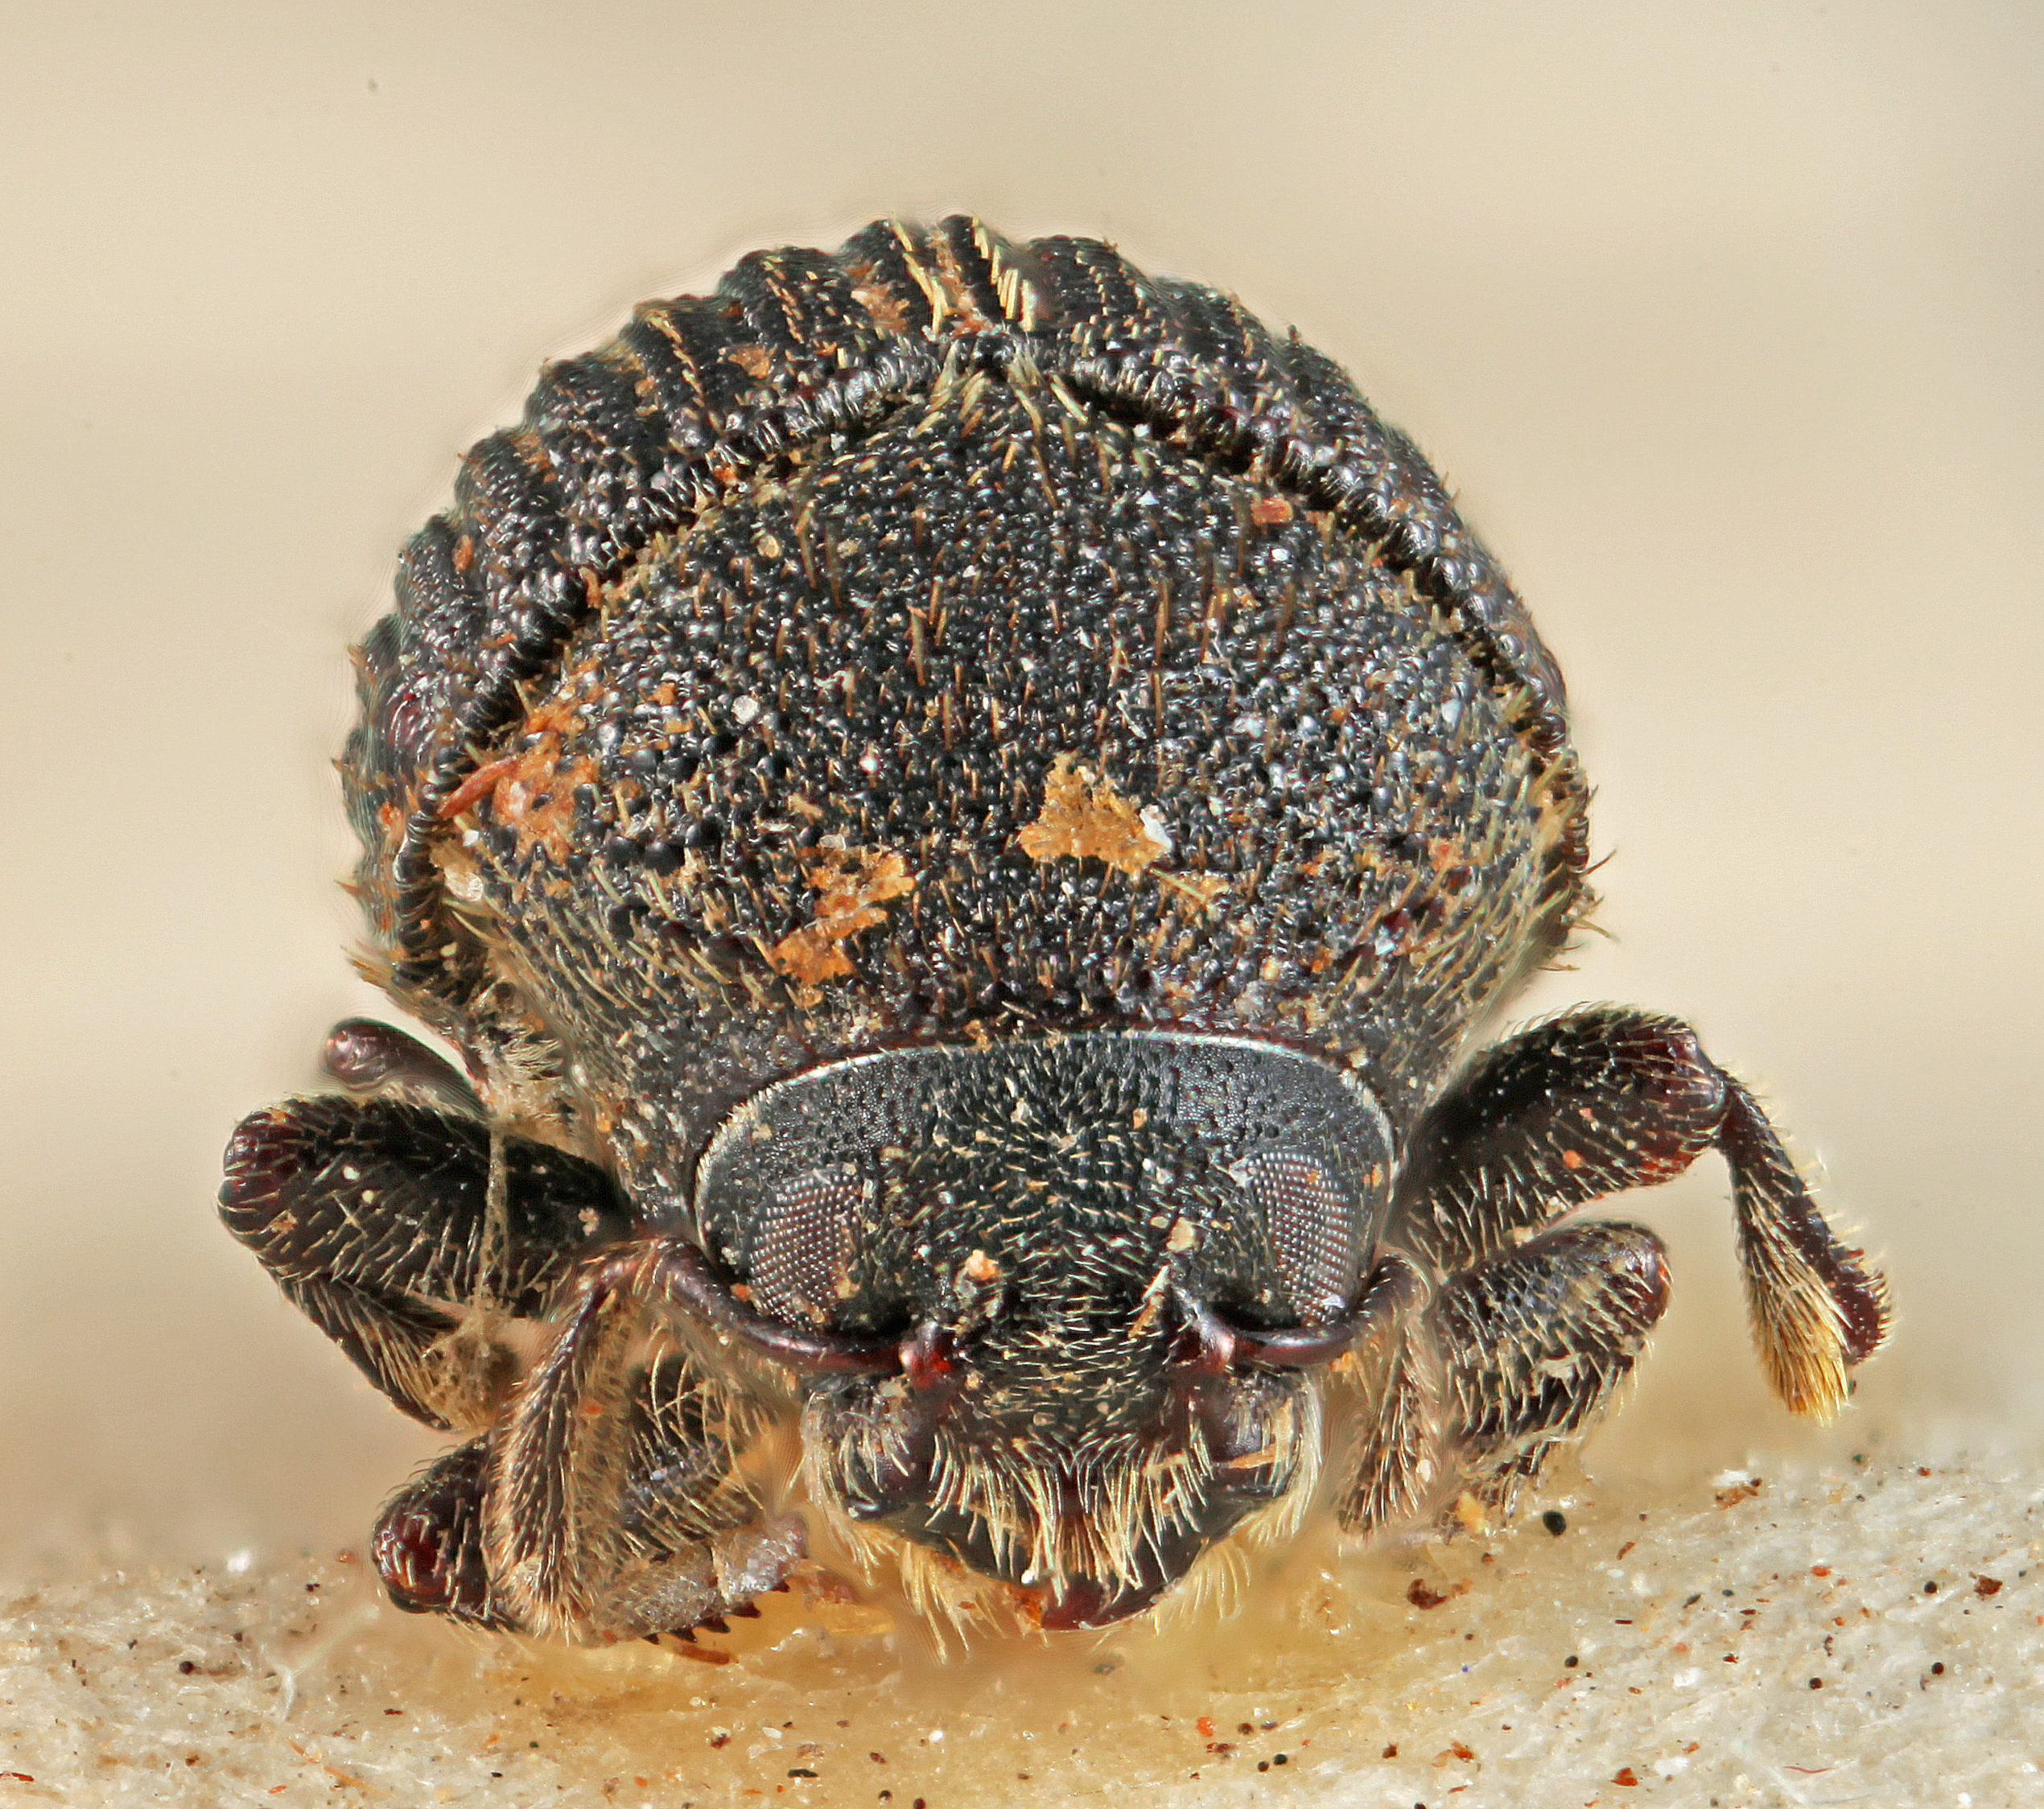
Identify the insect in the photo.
Phloeotribus striatus
